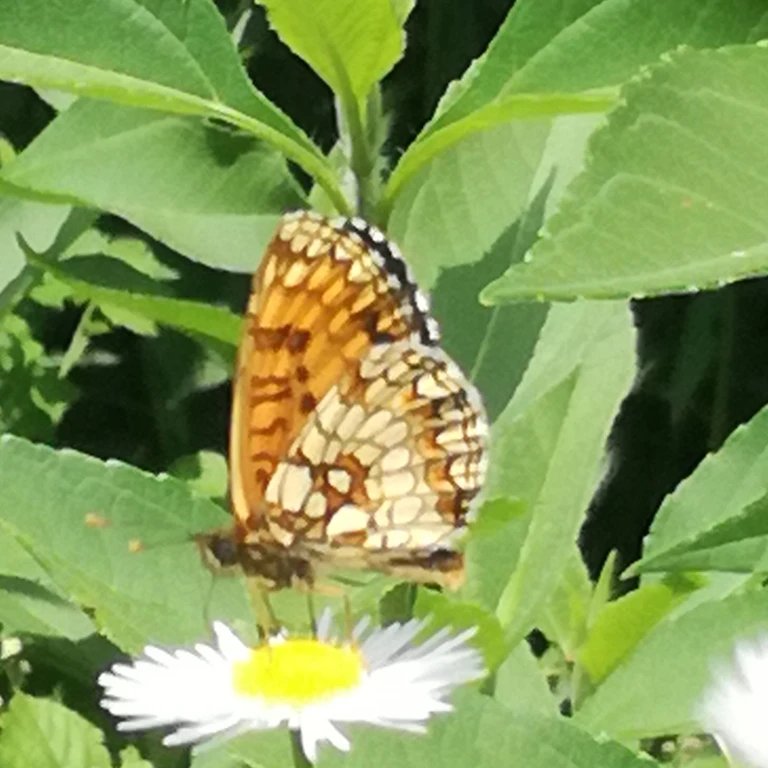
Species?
Melitaea athalia
